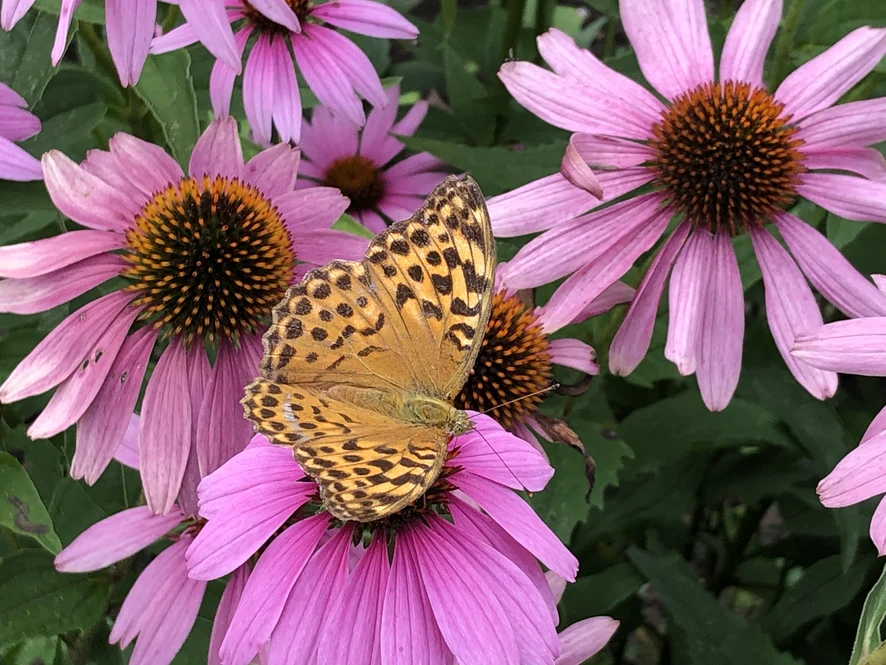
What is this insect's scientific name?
Argynnis paphia
